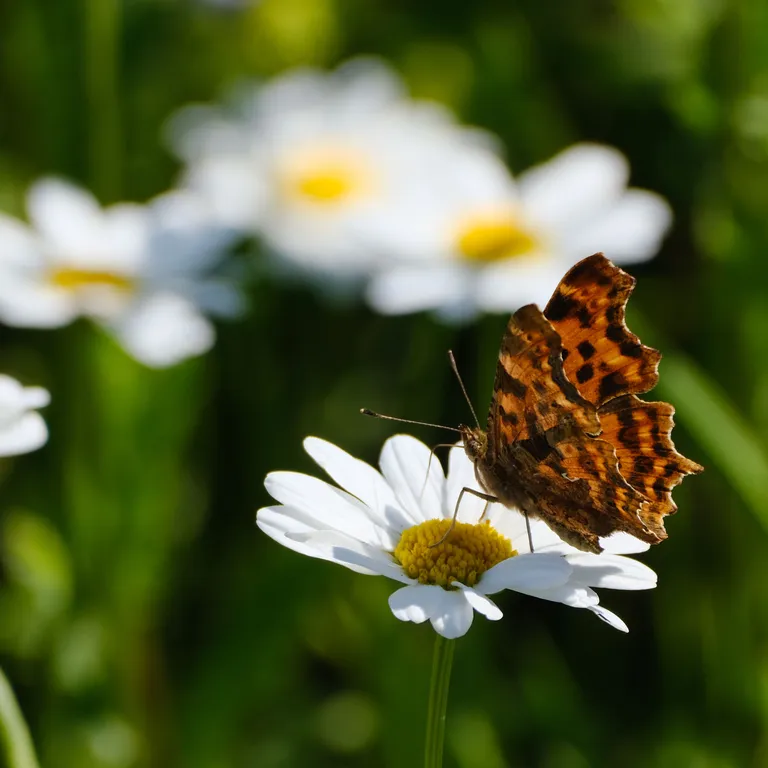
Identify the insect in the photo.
Polygonia c-album
